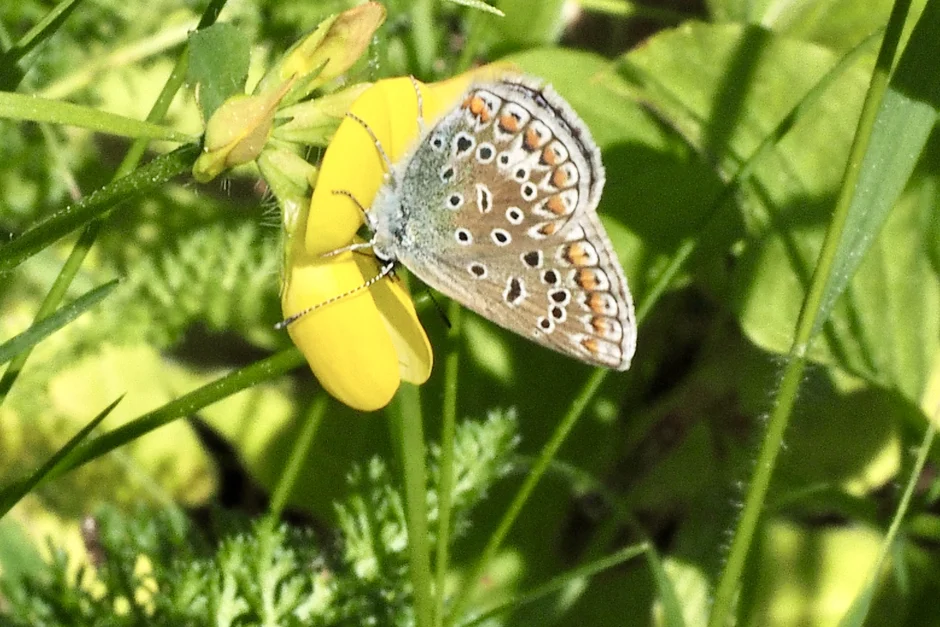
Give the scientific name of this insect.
Polyommatus icarus
